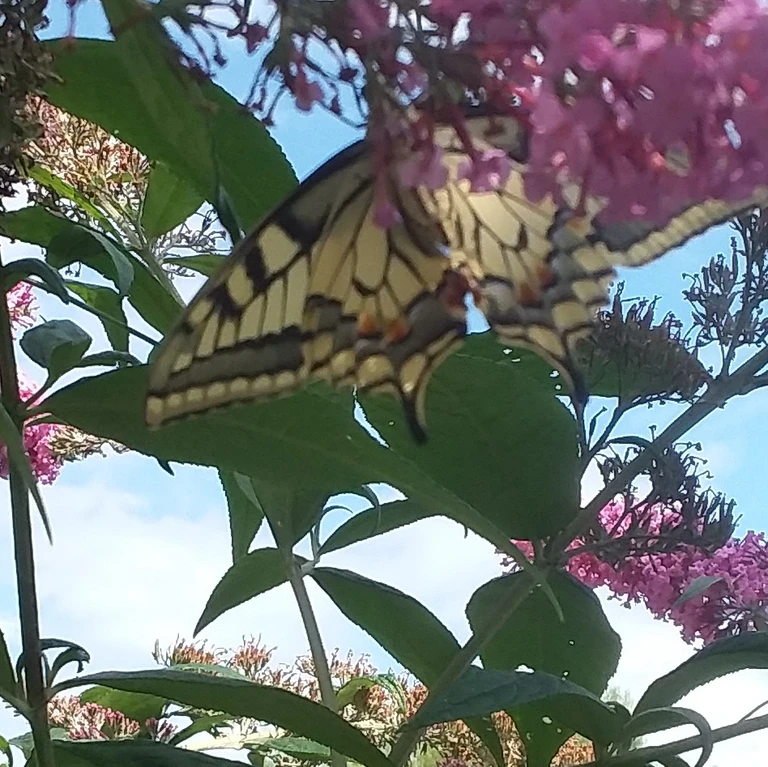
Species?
Papilio machaon
